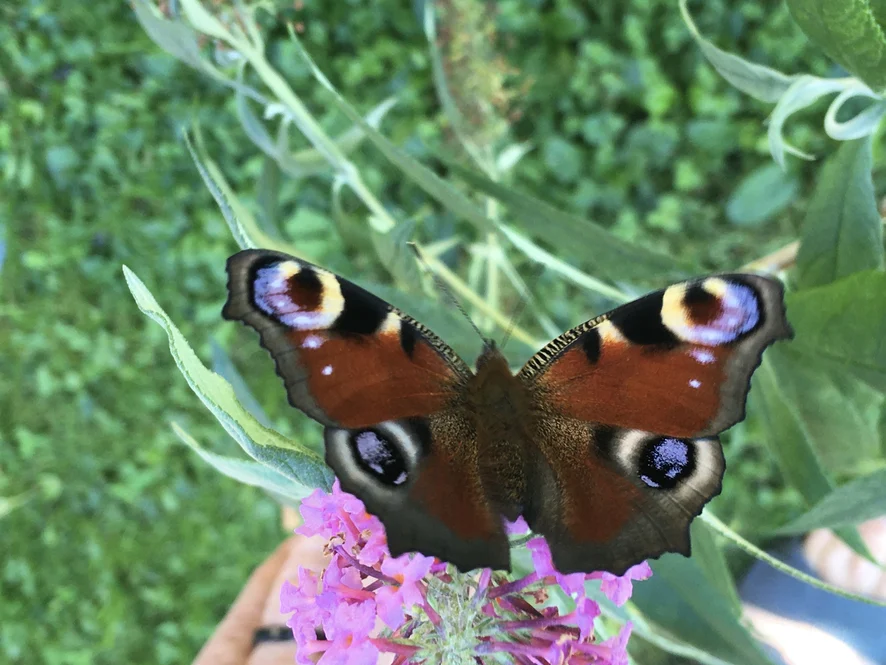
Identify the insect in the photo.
Aglais io
